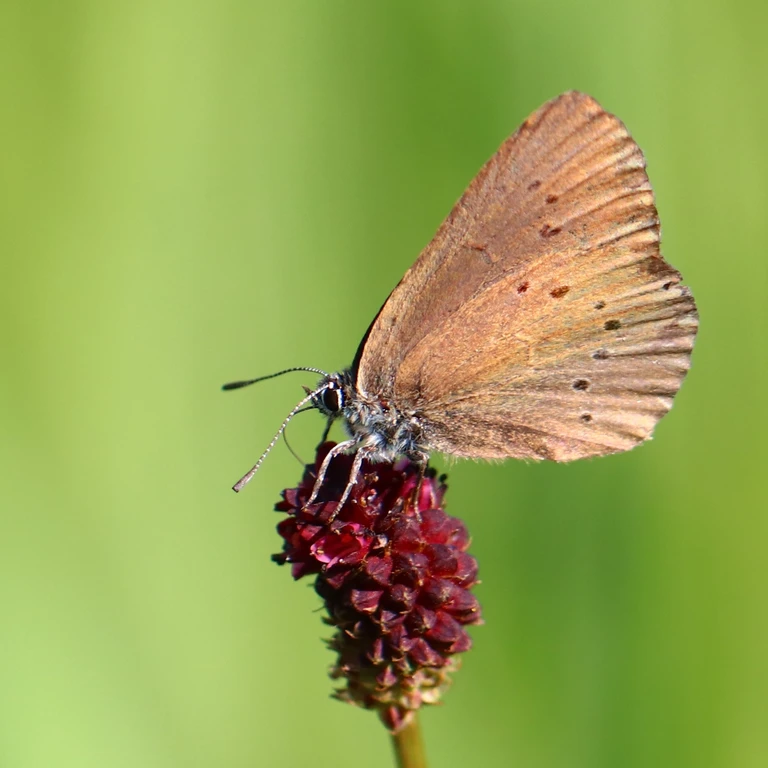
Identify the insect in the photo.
Phengaris nausithous (also Maculinea nausithous)
